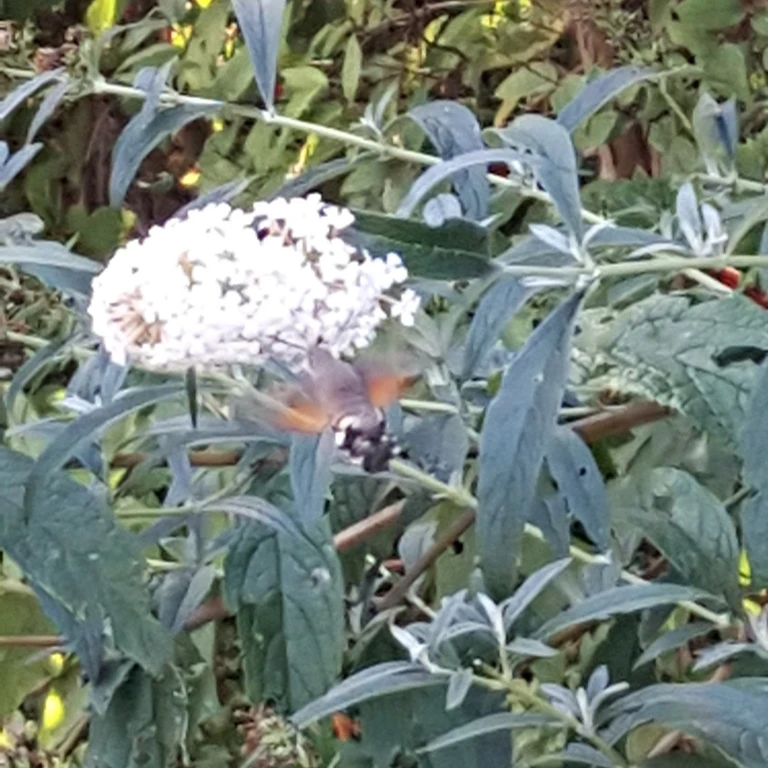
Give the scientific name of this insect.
Macroglossum stellatarum
